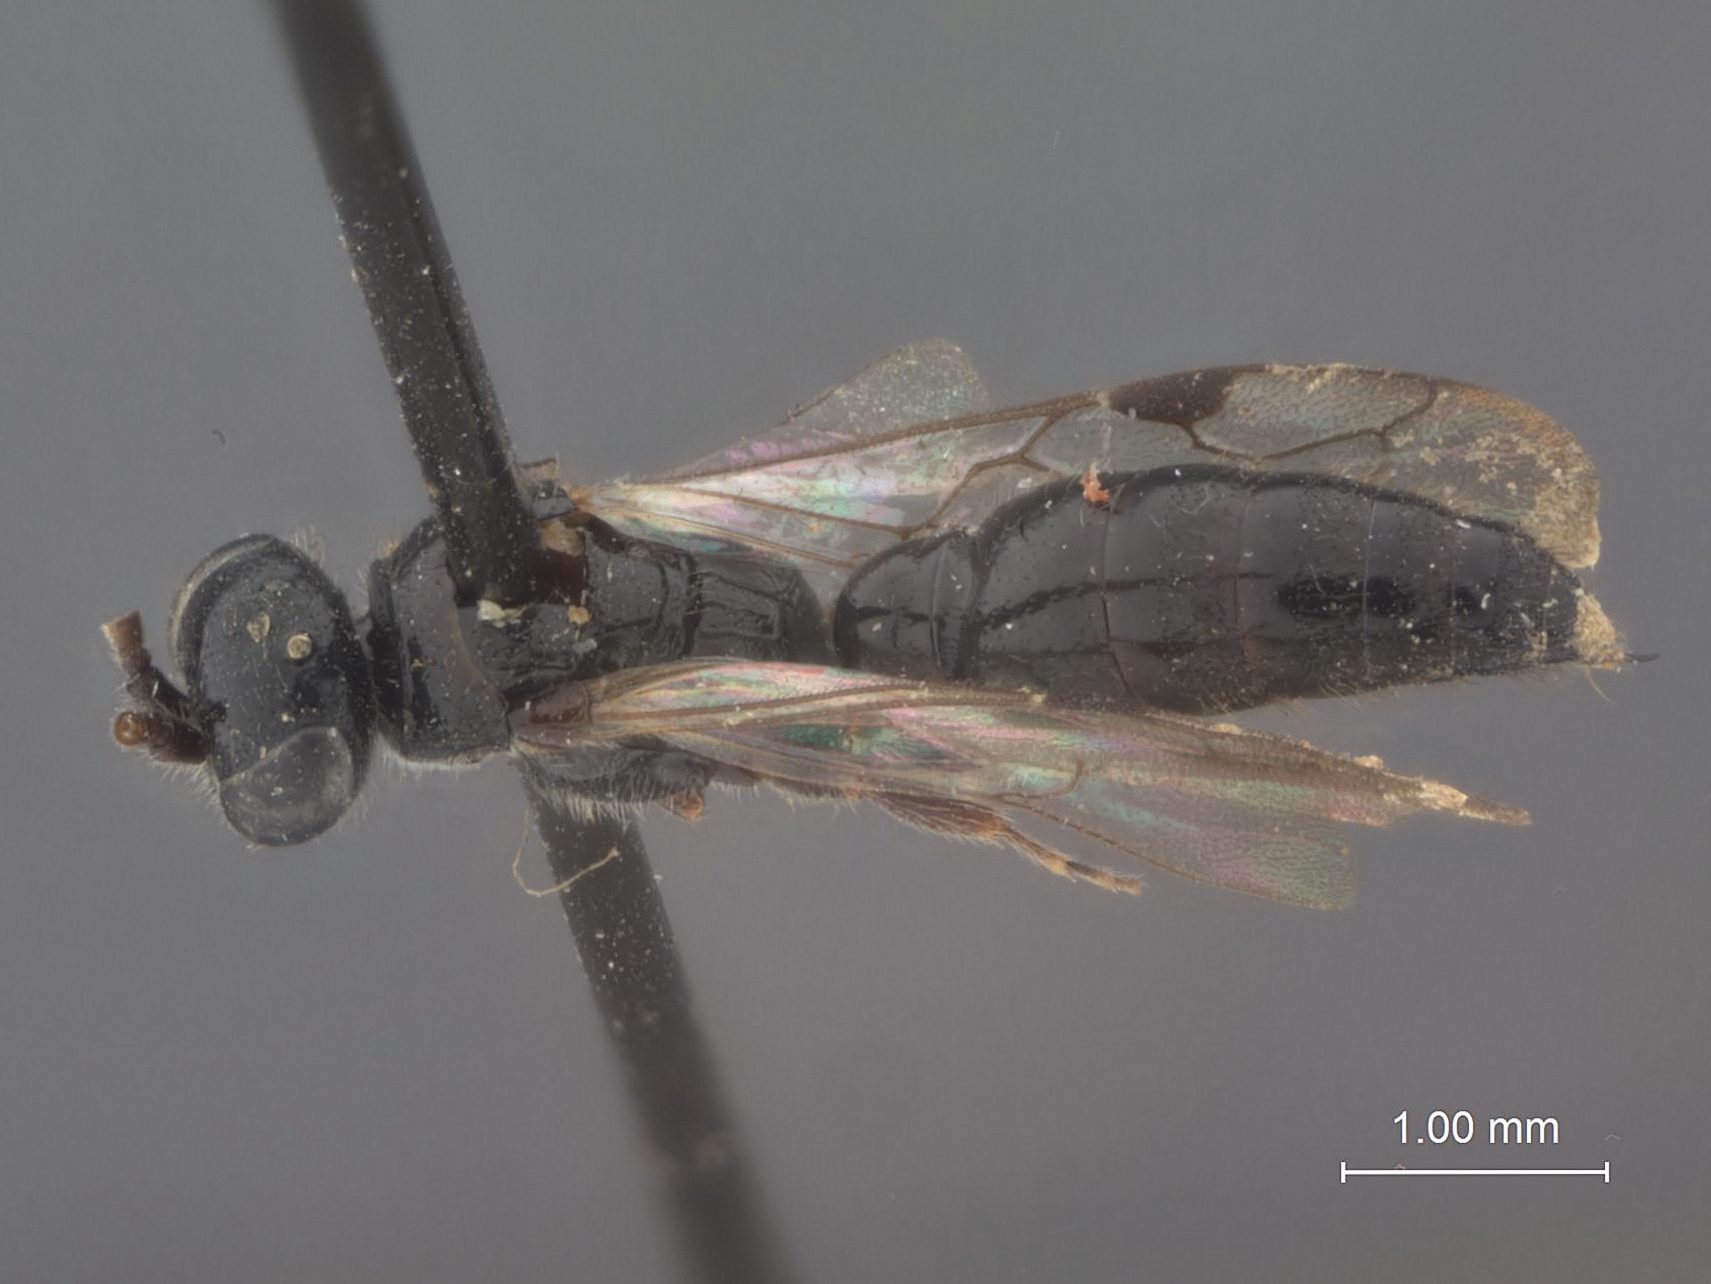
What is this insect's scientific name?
Tiphia nana
